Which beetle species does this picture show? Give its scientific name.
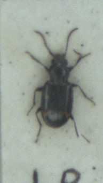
Bembidion obliquum
